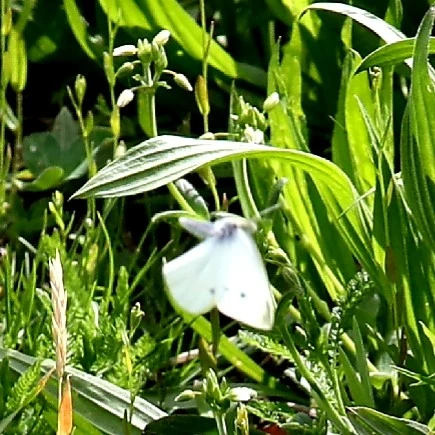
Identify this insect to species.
Pieris rapae
